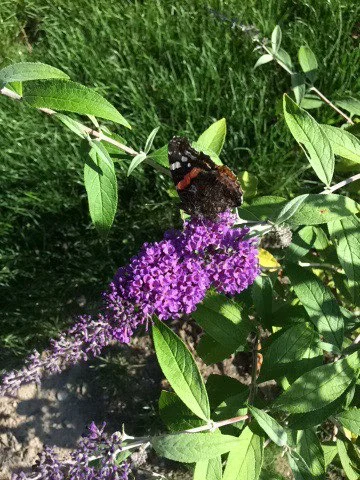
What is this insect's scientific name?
Vanessa atalanta
